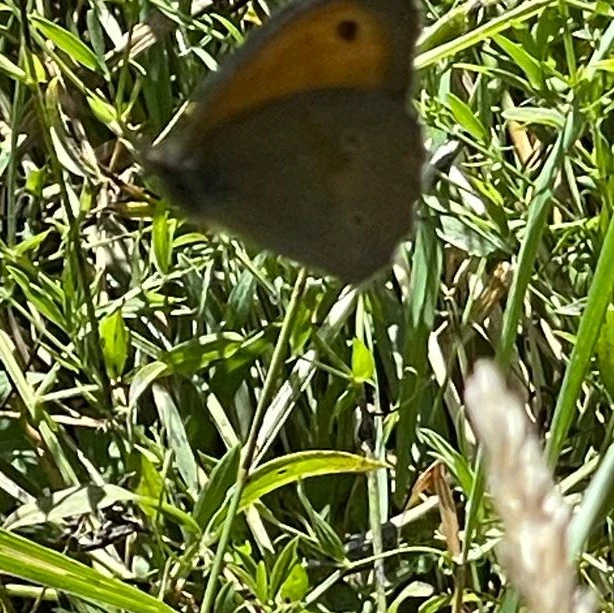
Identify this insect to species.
Maniola jurtina
